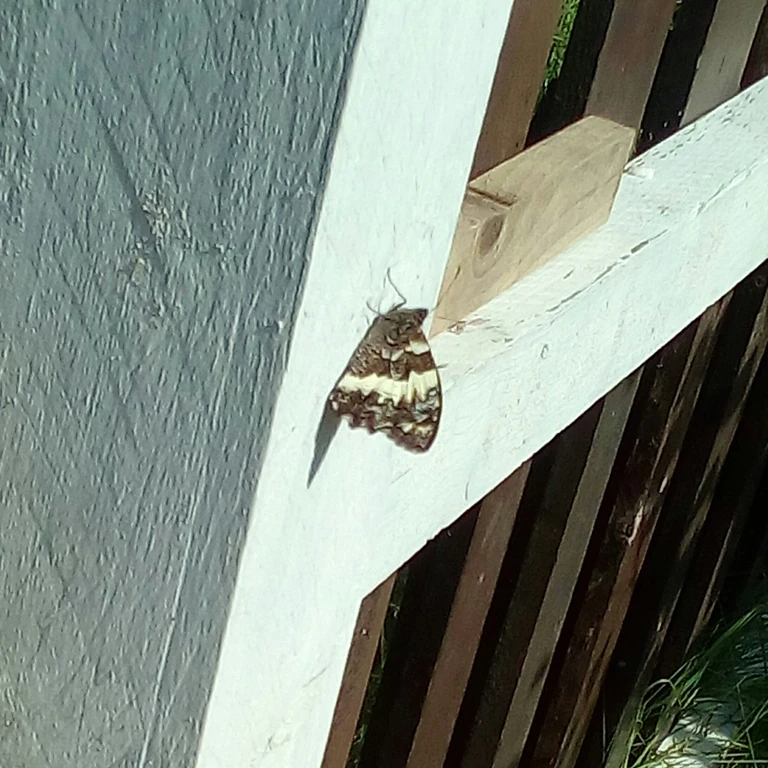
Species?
Brintesia circe
